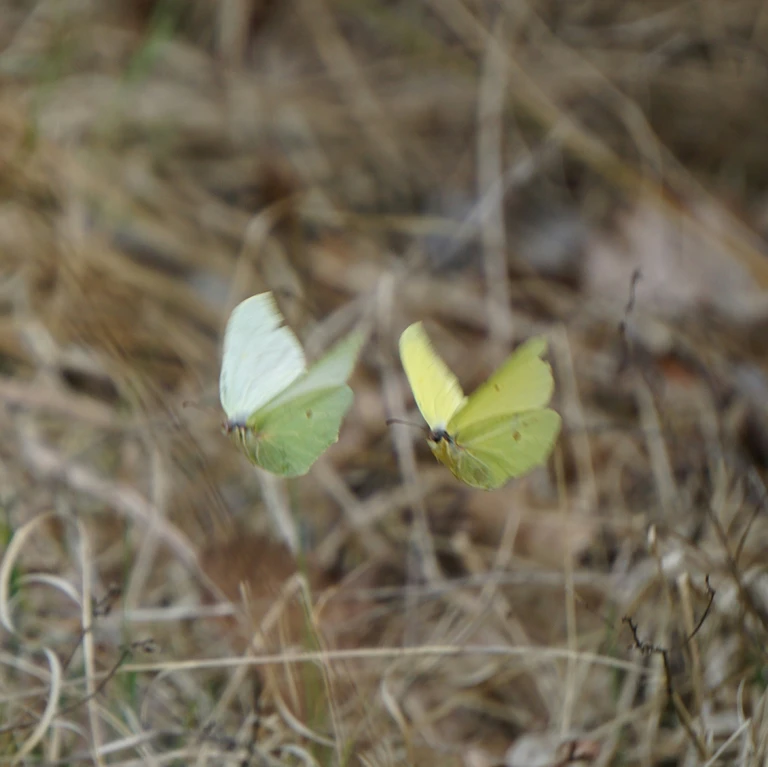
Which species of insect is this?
Gonepteryx rhamni
